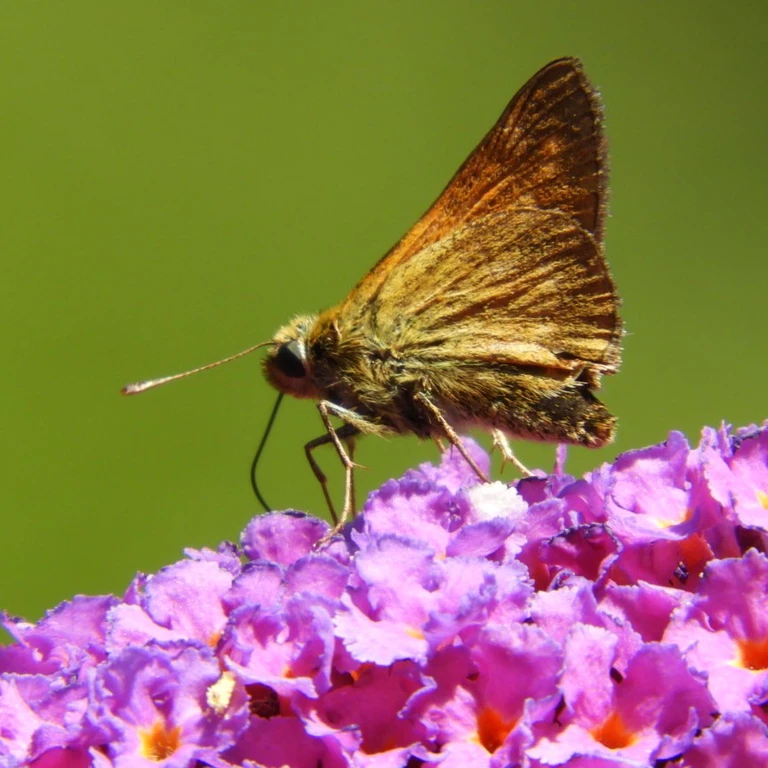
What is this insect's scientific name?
Ochlodes sylvanus (also Ochlodes venata)
